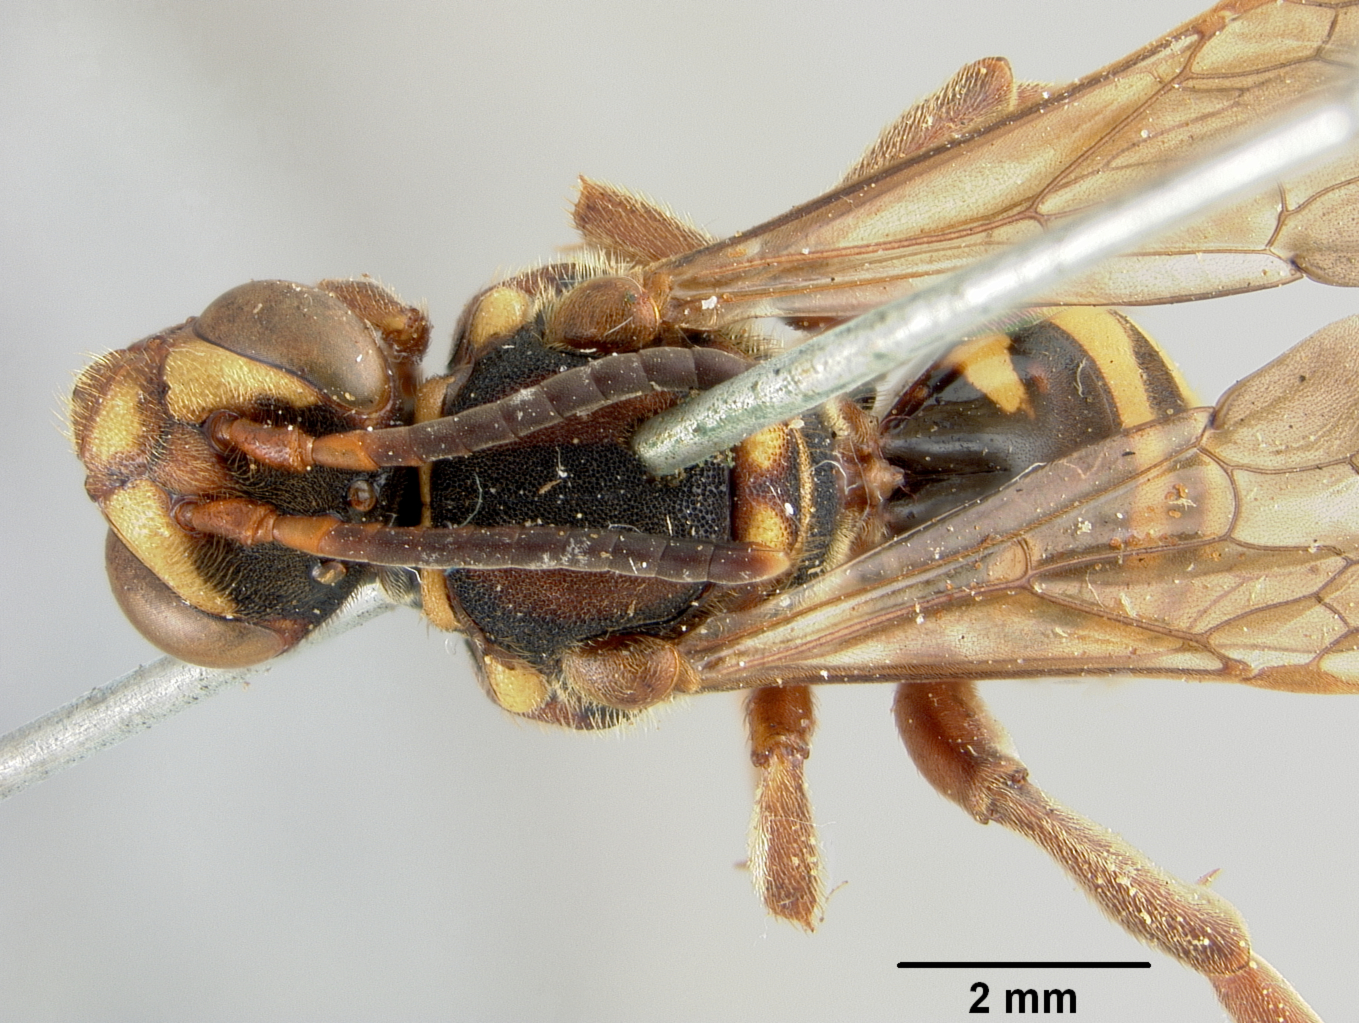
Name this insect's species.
Nomada aztecorum
